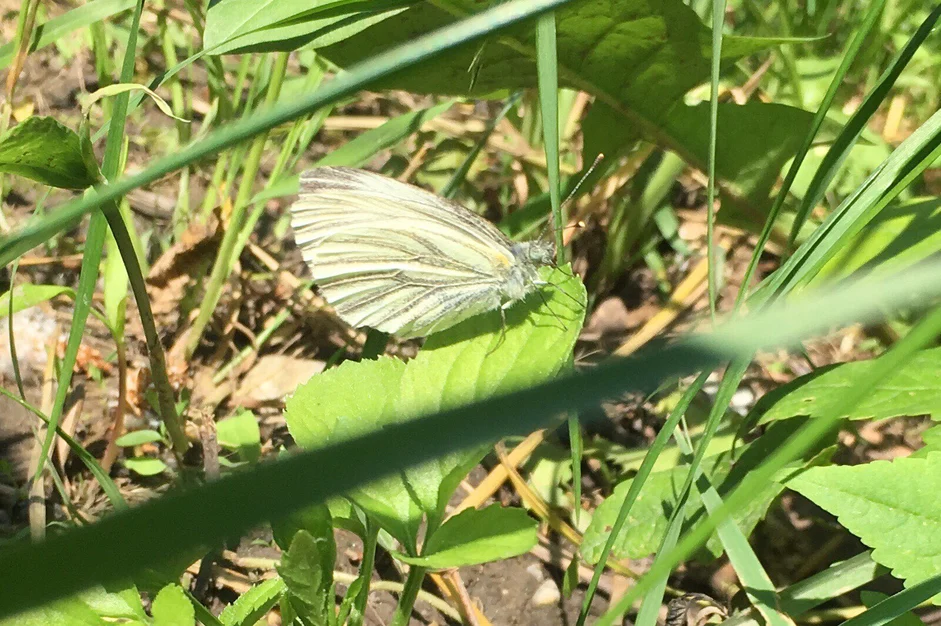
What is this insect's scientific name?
Pieris napi
